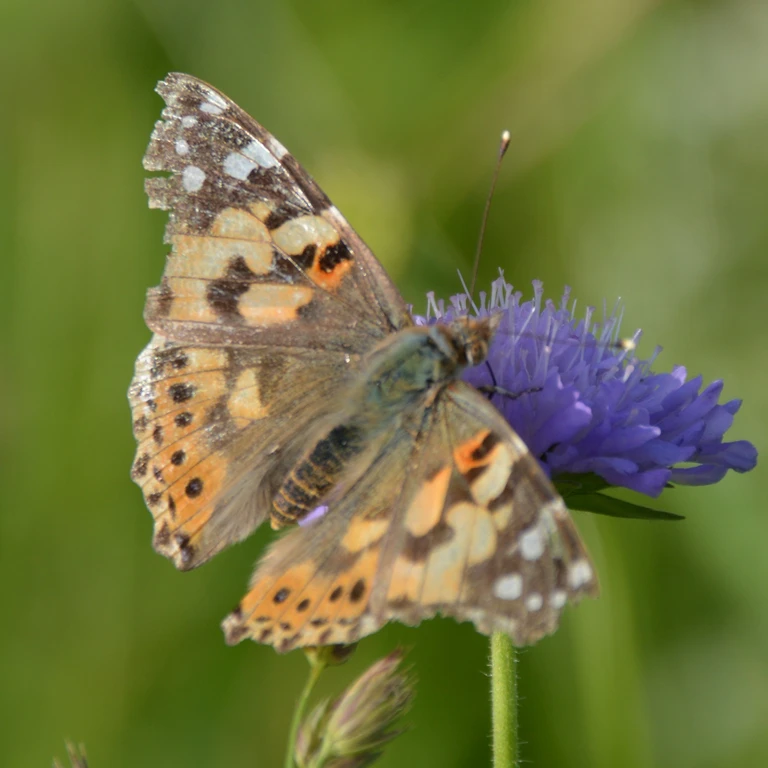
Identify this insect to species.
Vanessa cardui
